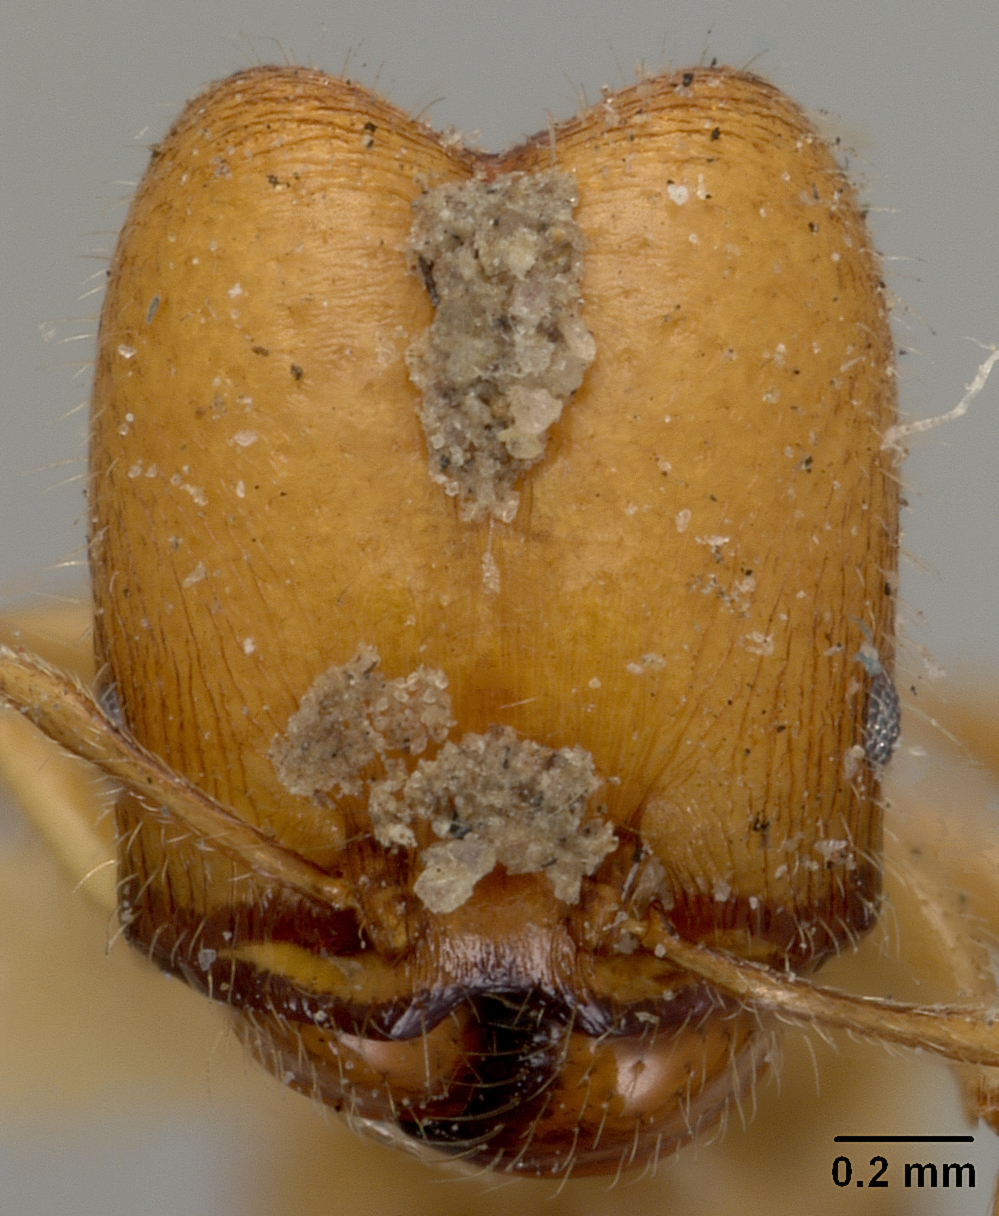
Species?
Pheidole townsendi
